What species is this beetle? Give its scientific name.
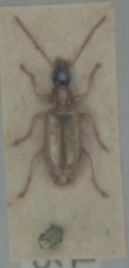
Demetrias atricapillus
